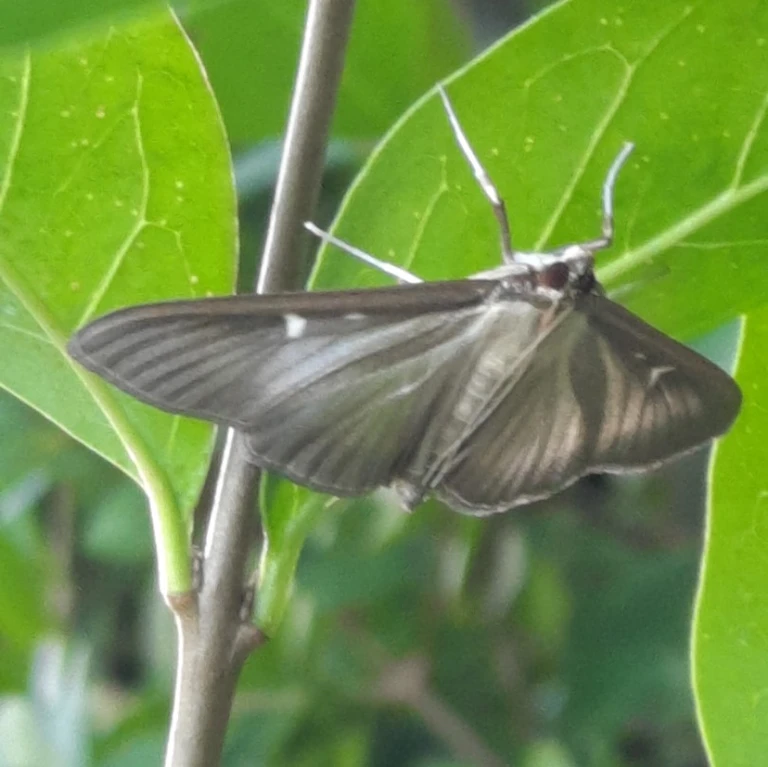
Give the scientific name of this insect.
Cydalima perspectalis
